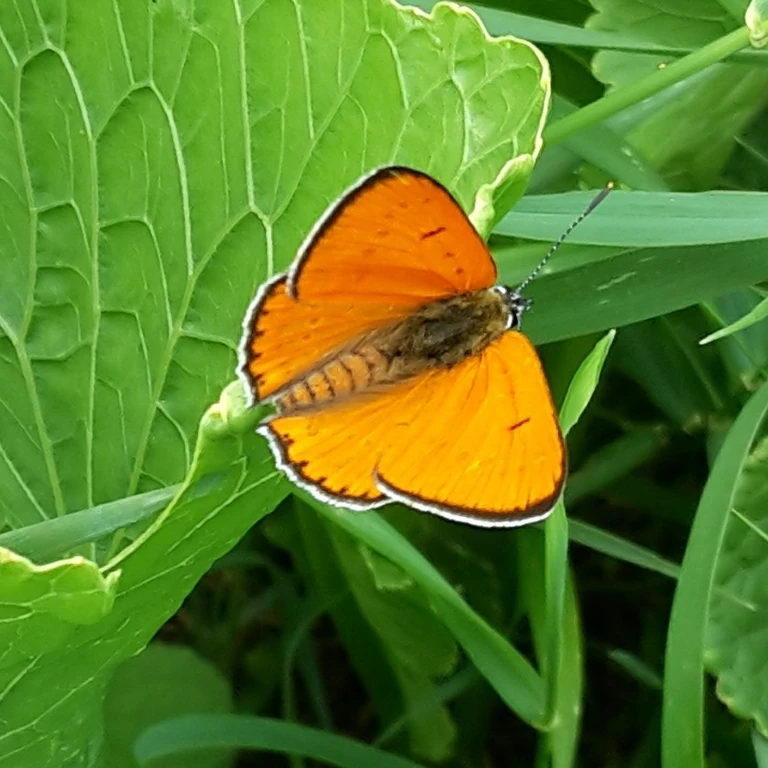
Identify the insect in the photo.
Lycaena dispar
